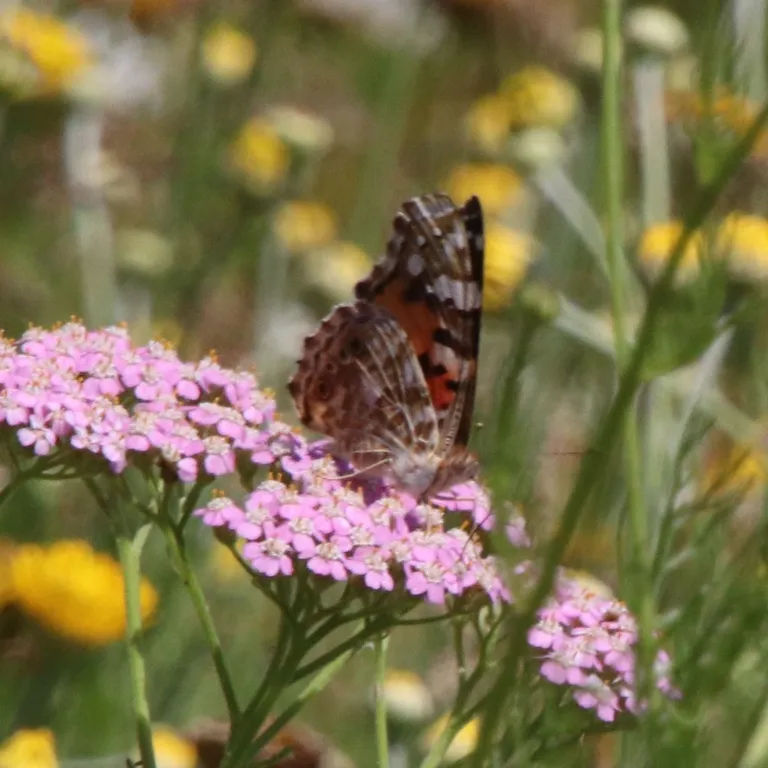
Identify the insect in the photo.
Vanessa cardui
